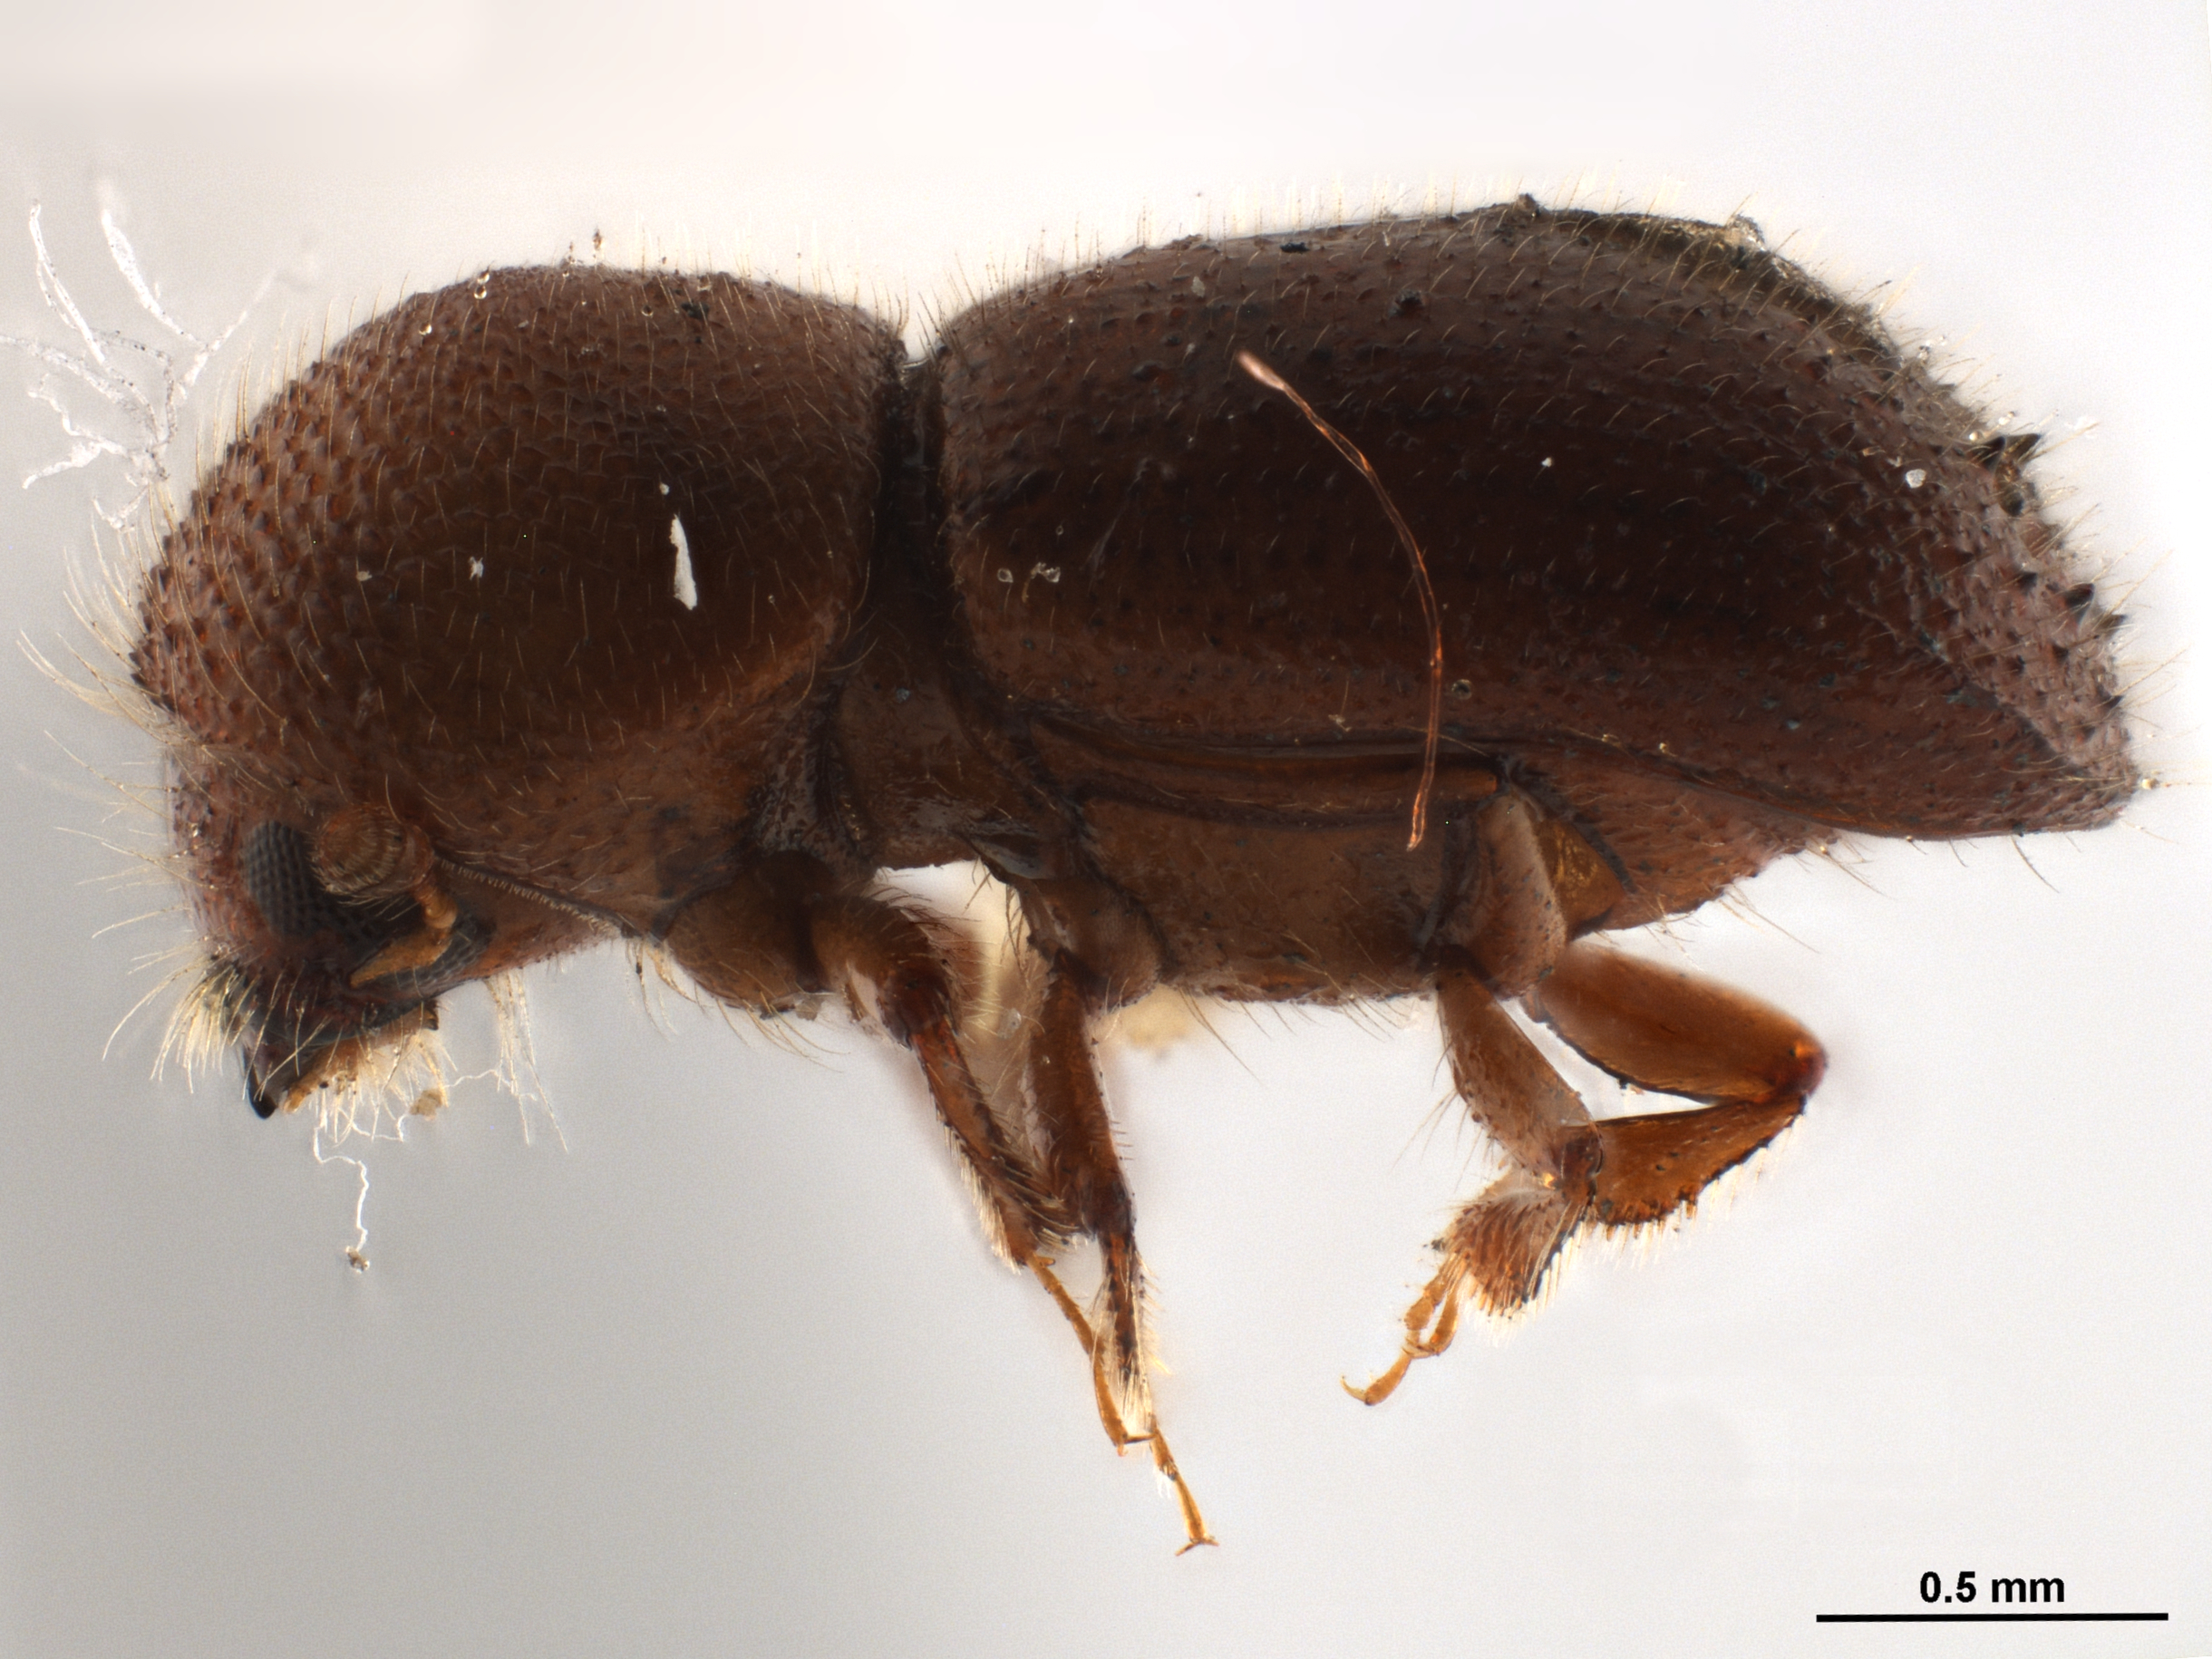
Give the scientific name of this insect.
Ambrosiodmus hagedorni
